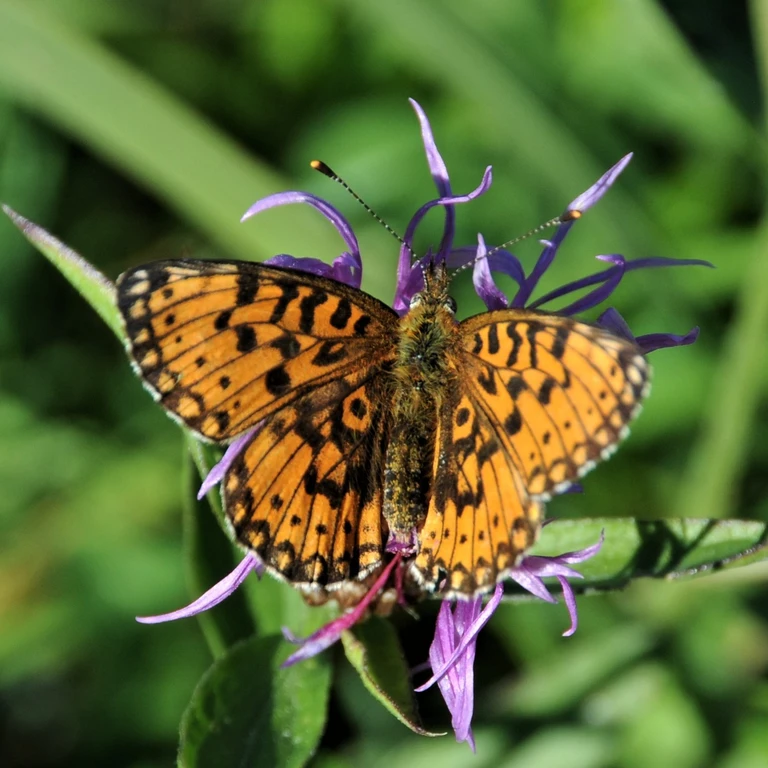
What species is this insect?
Boloria selene
